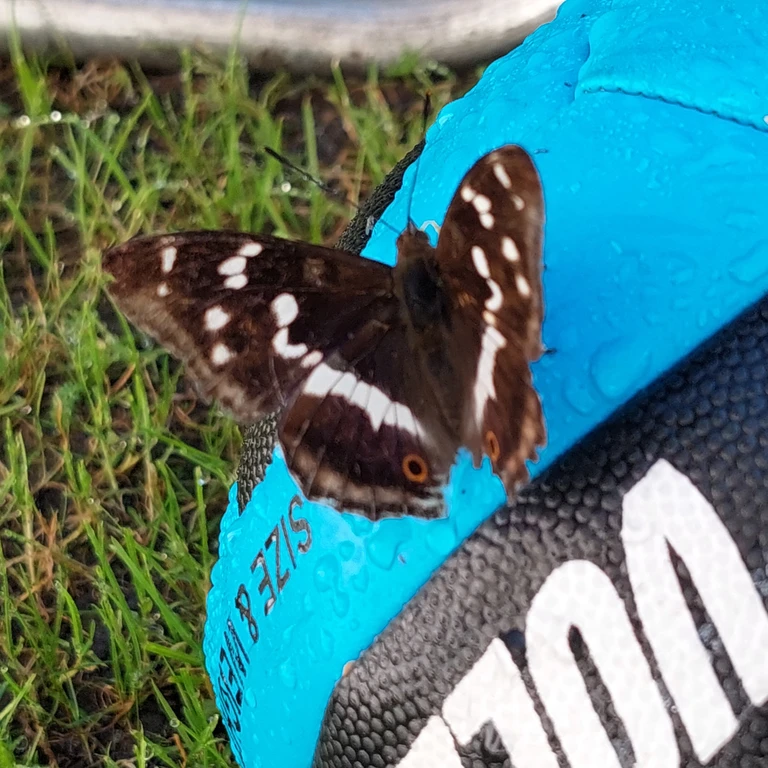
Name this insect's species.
Apatura iris
